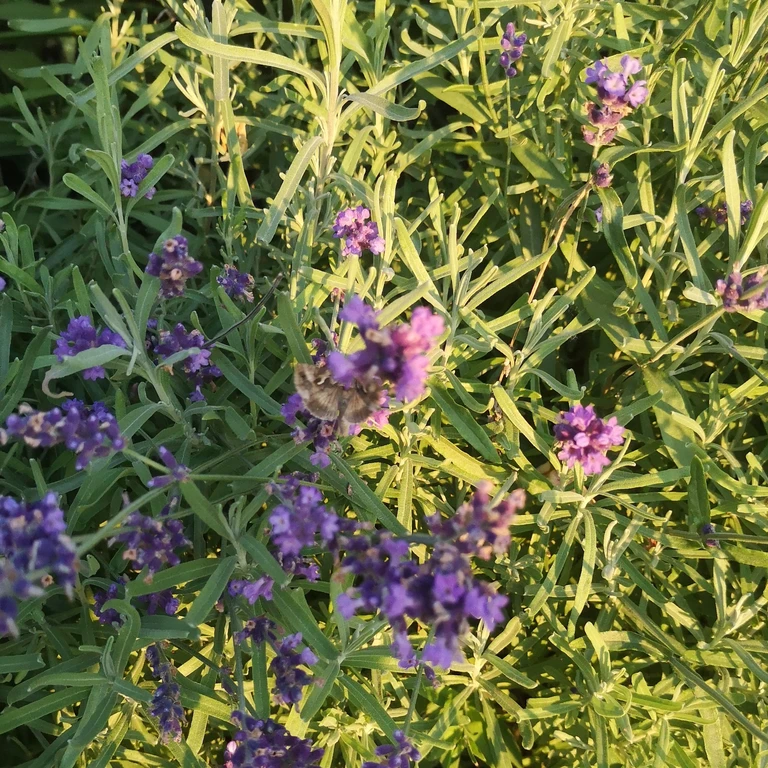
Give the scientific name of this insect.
Autographa gamma
